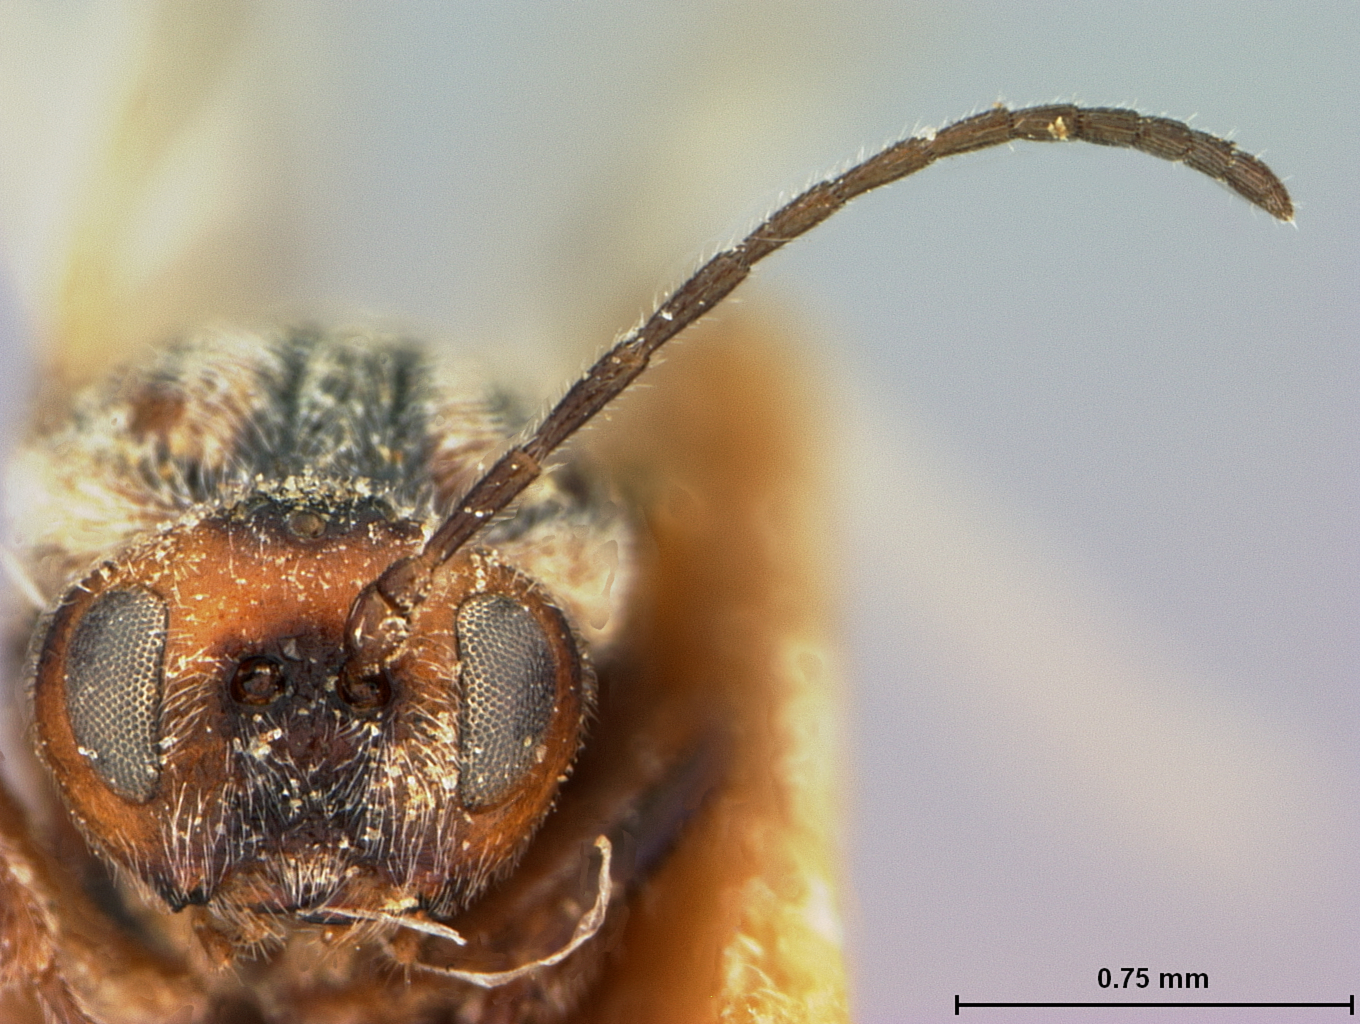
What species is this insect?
Disholcaspis spissa
